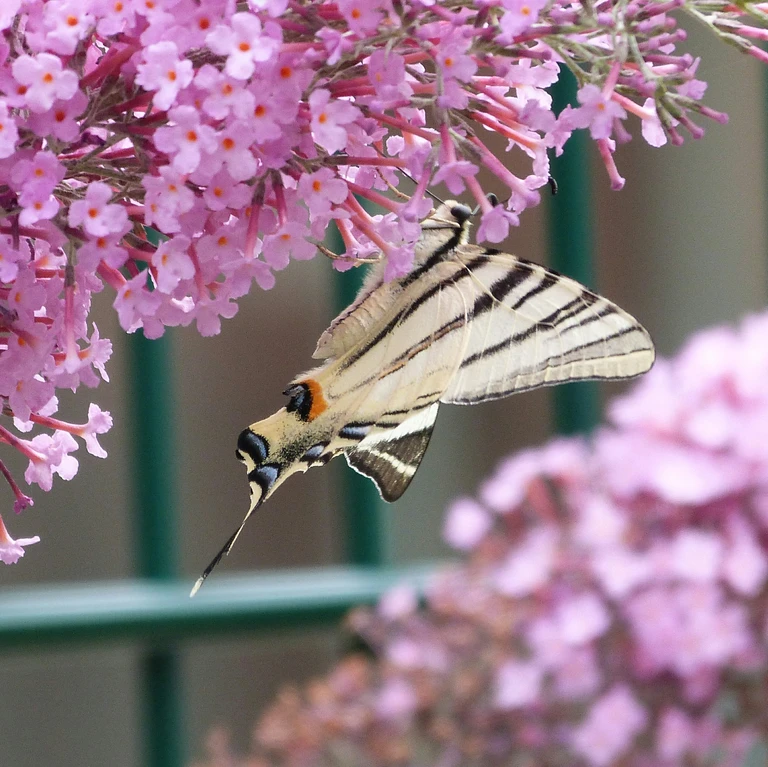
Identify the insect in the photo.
Iphiclides podalirius
